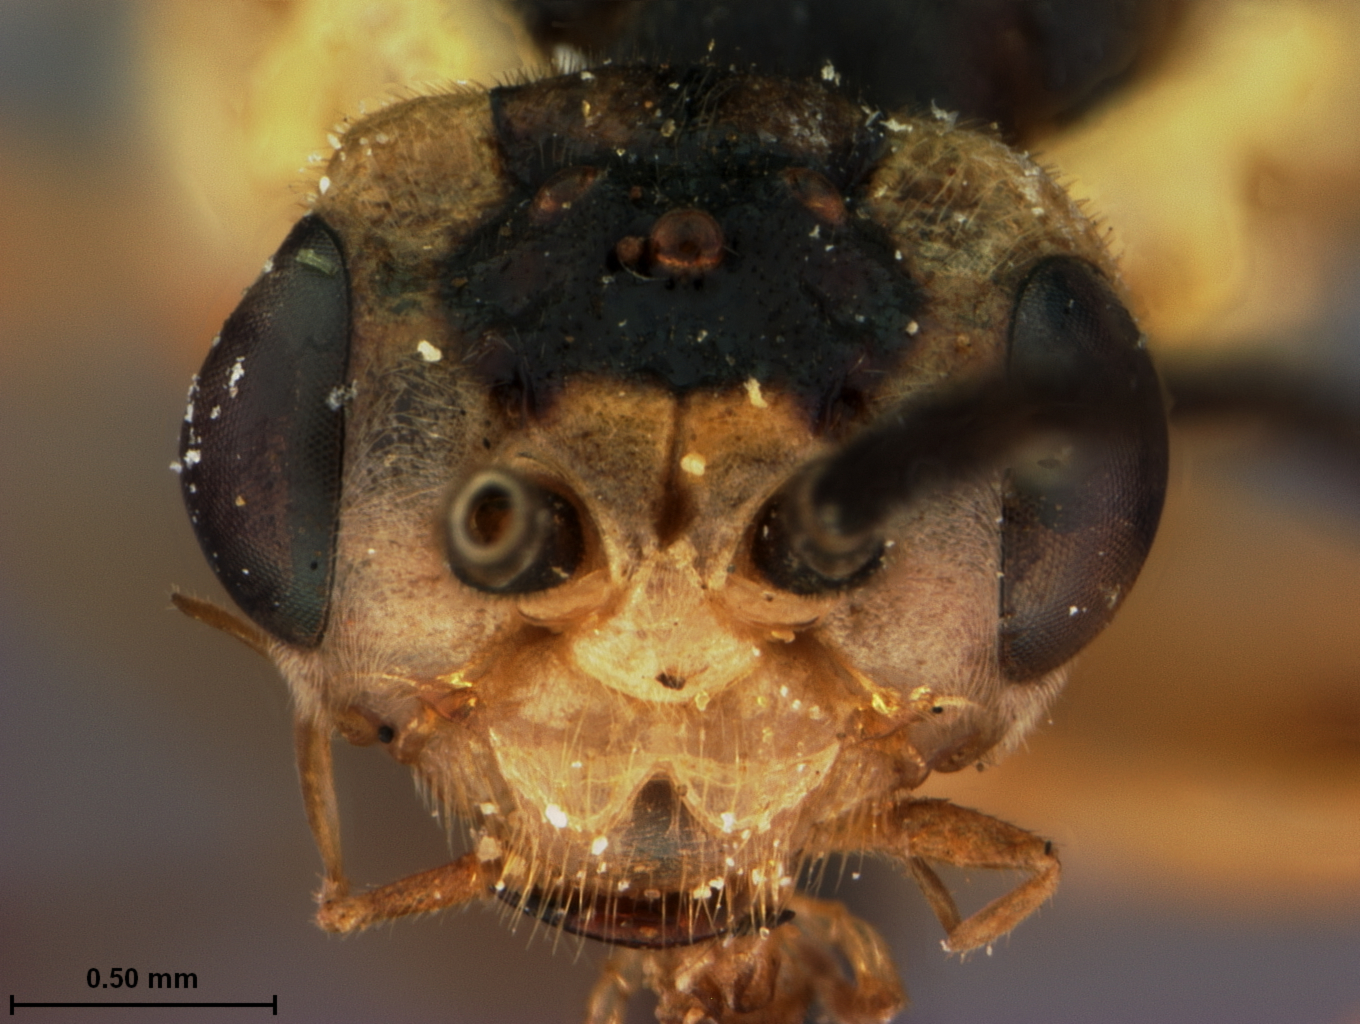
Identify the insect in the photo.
Pteronidea plesia
